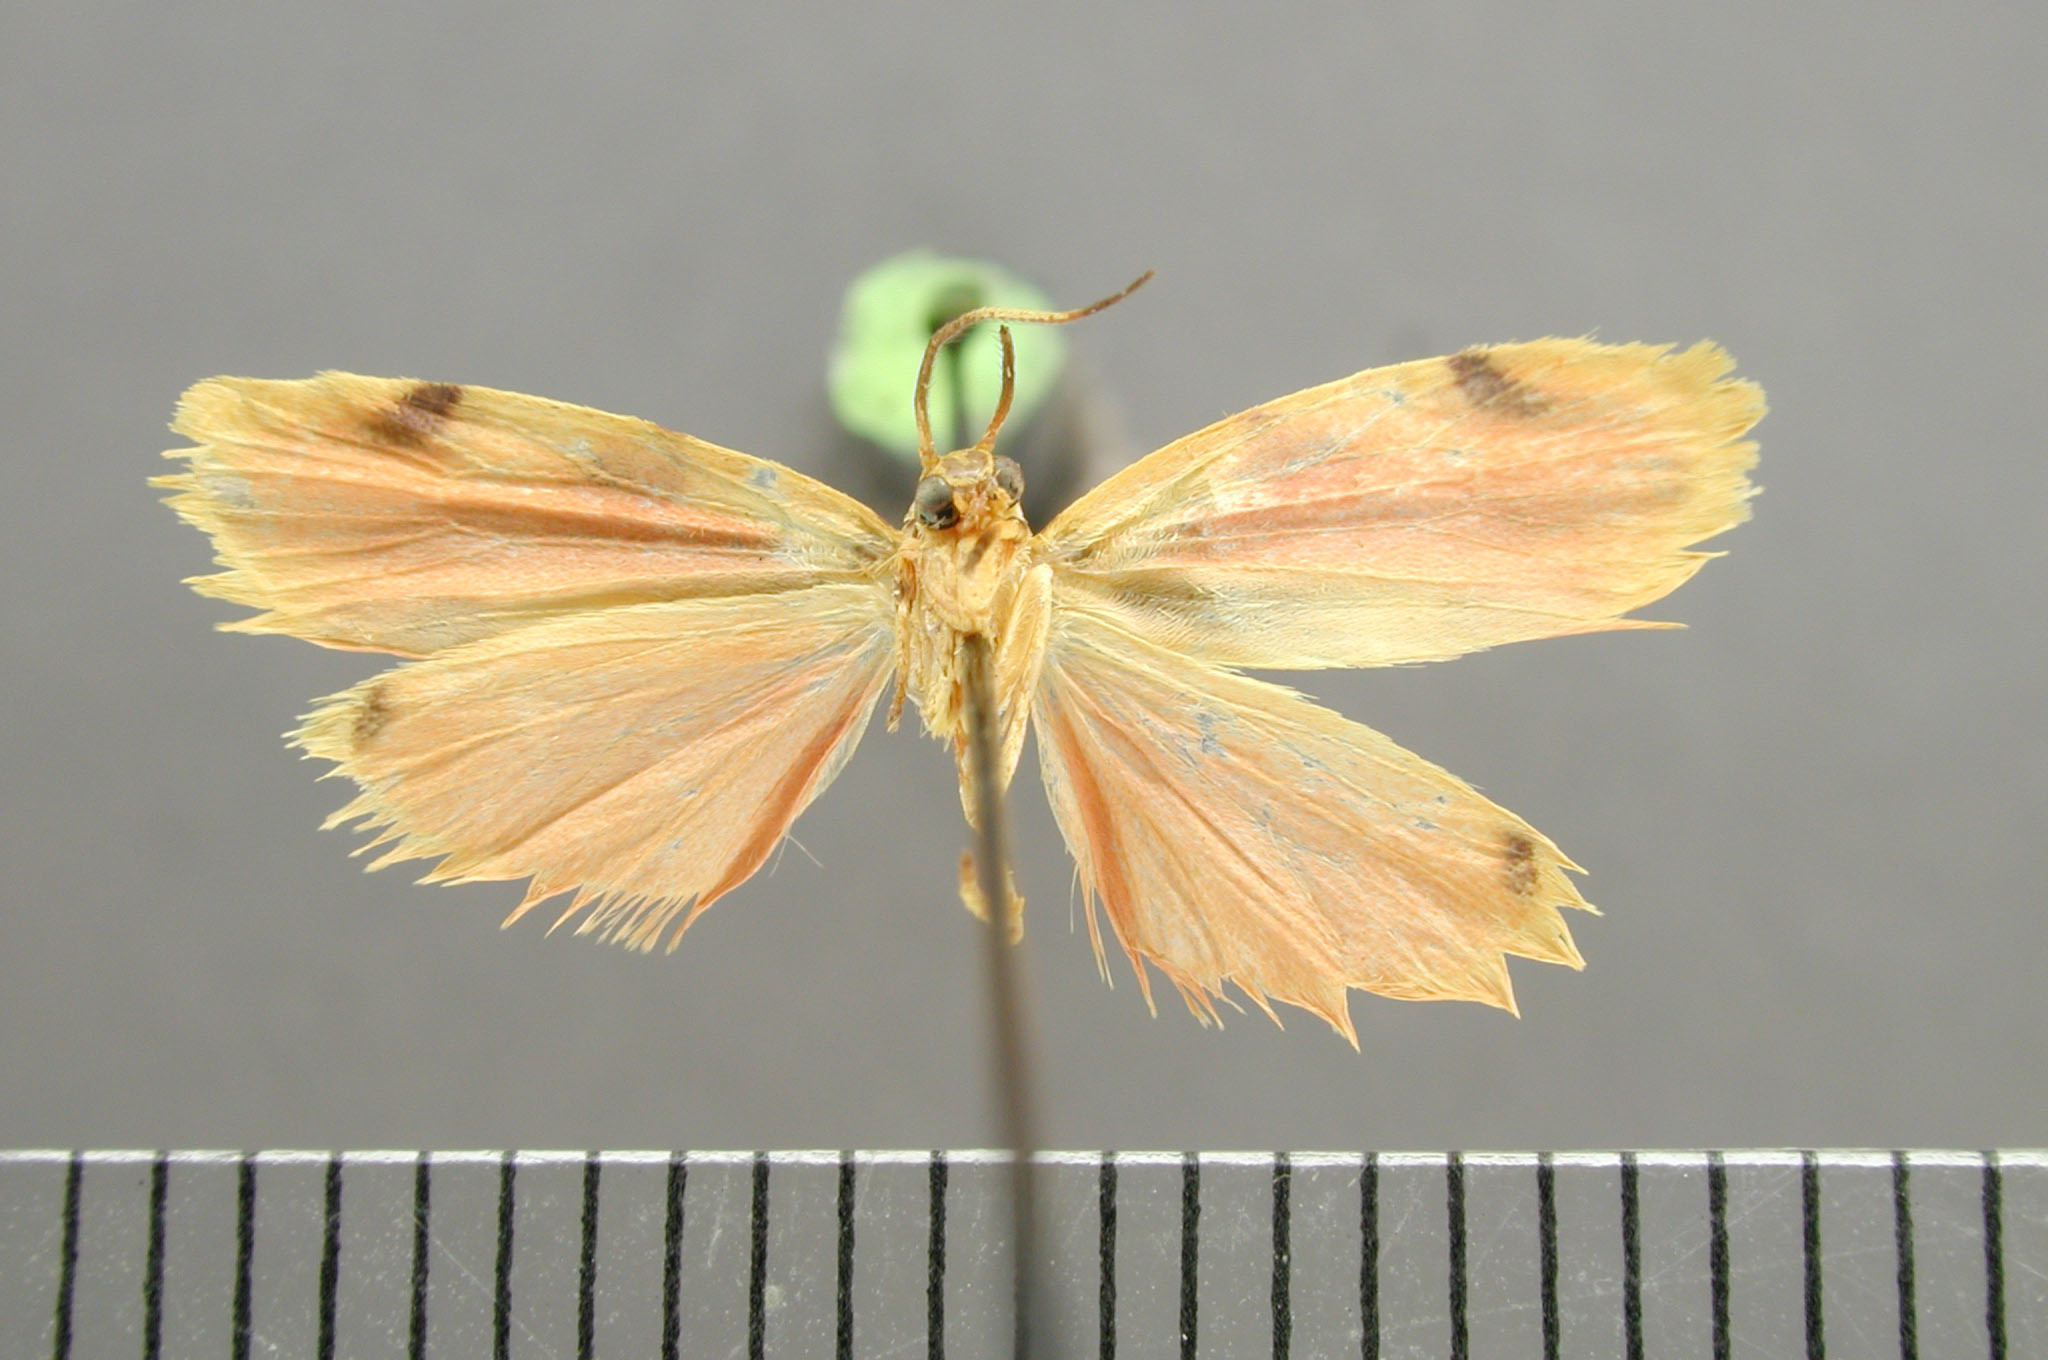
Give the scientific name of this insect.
Nudur fractivittarum
